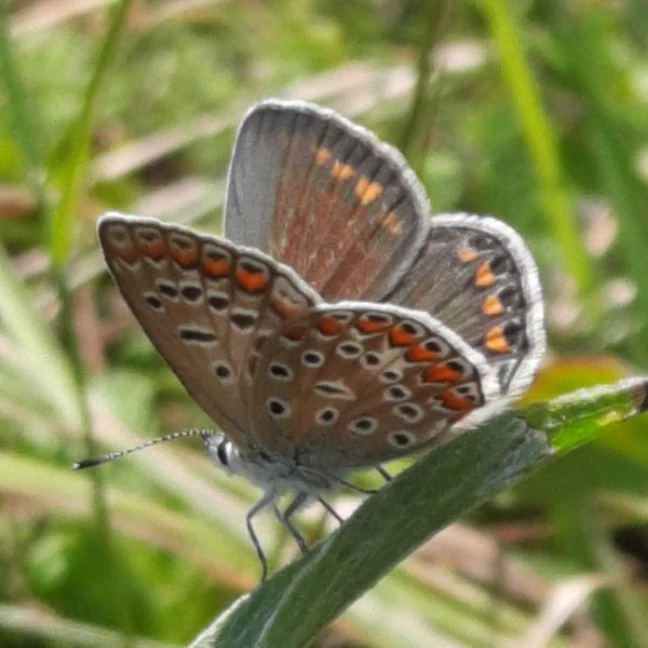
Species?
Polyommatus icarus
